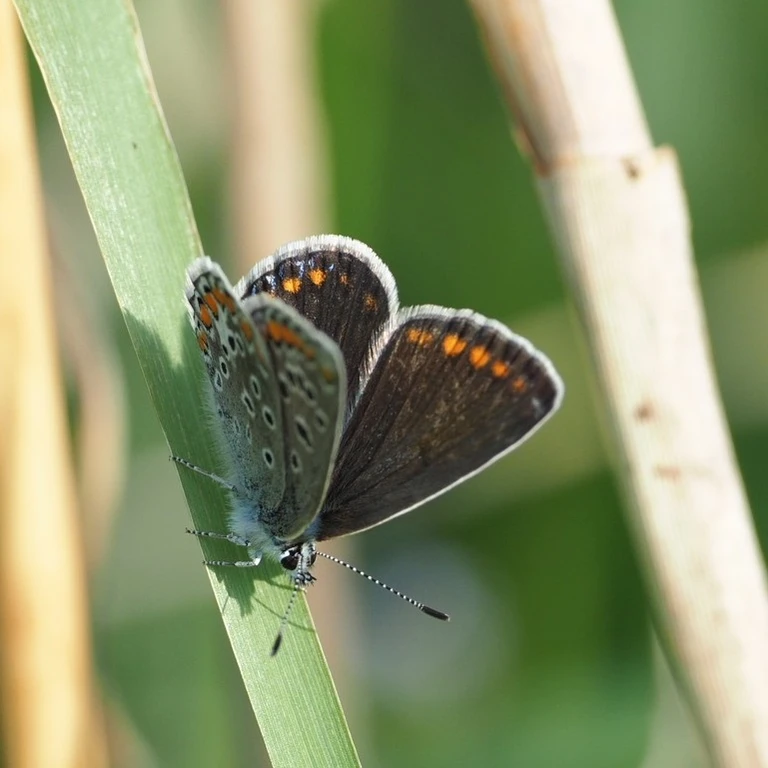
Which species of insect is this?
Polyommatus icarus
